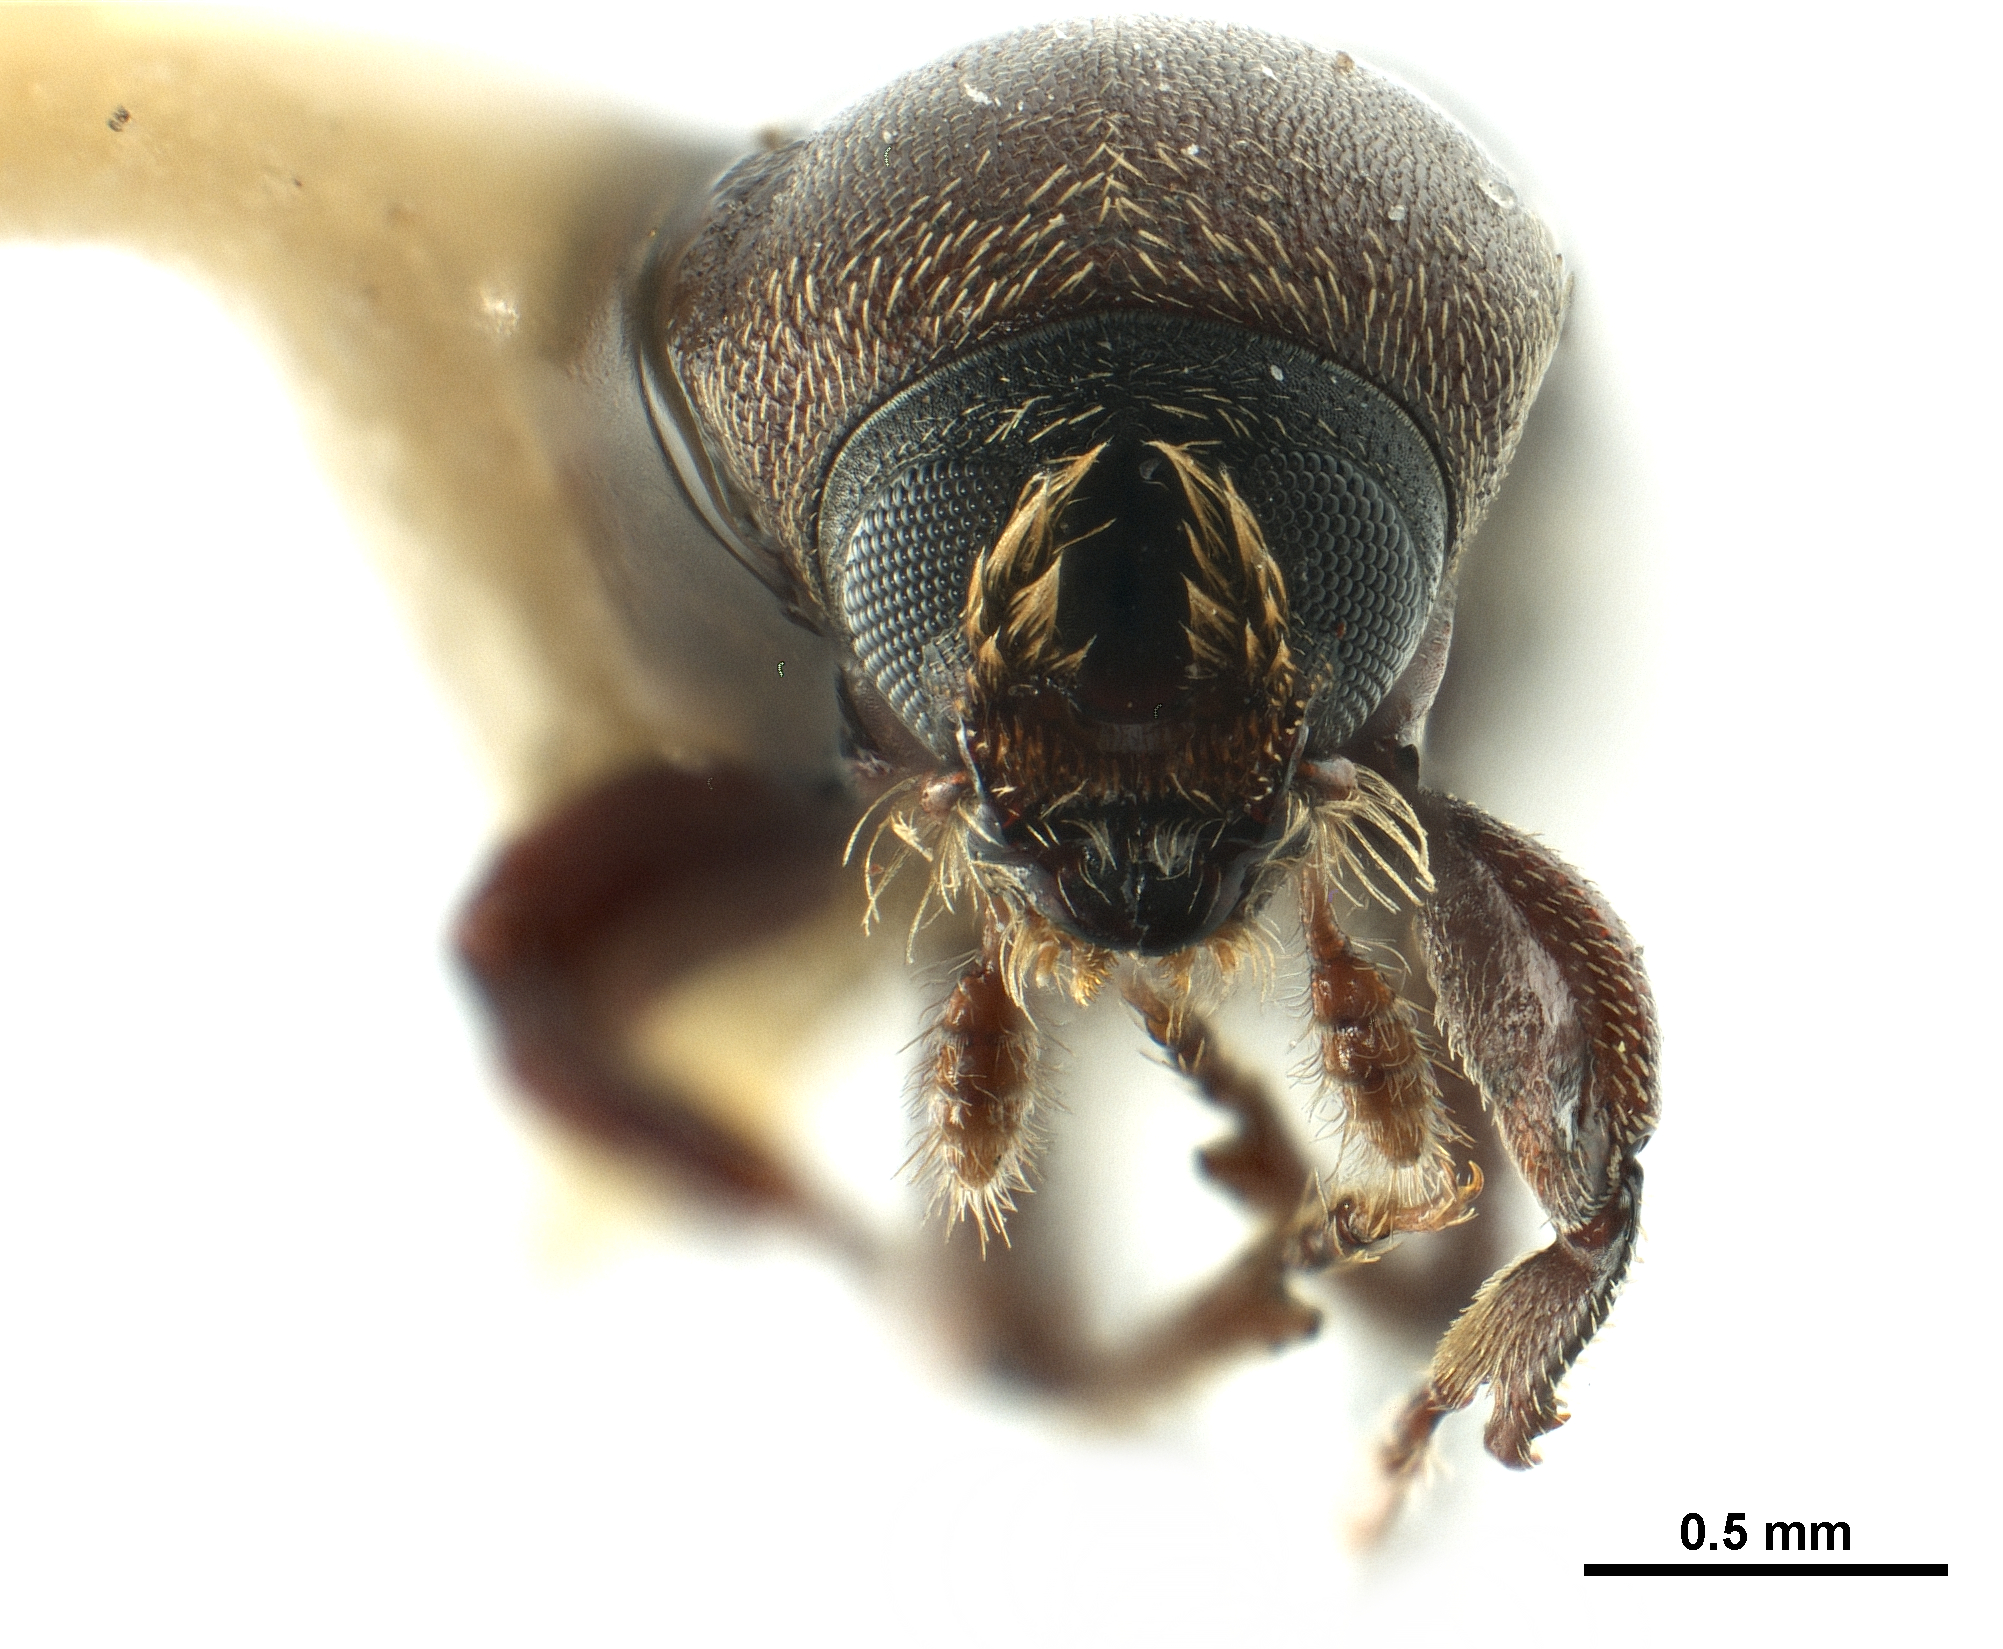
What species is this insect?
Cnesinus adusticus
